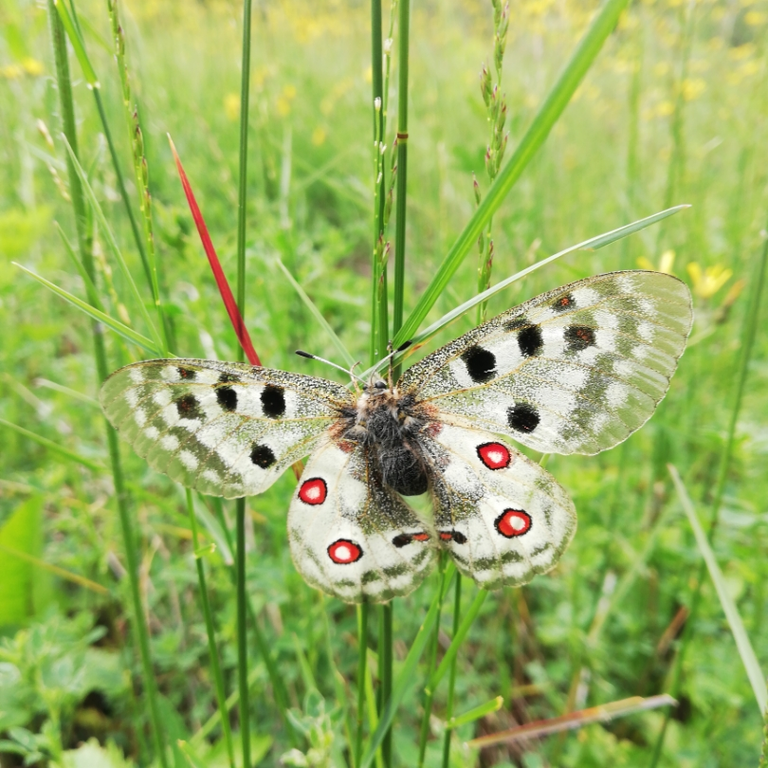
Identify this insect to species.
Parnassius apollo
